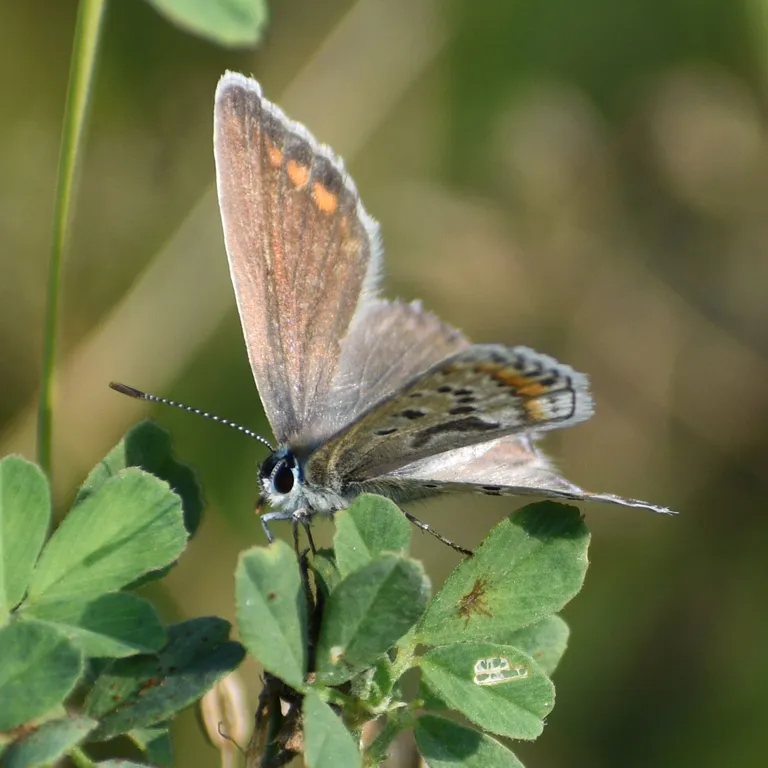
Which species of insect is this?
Polyommatus icarus
